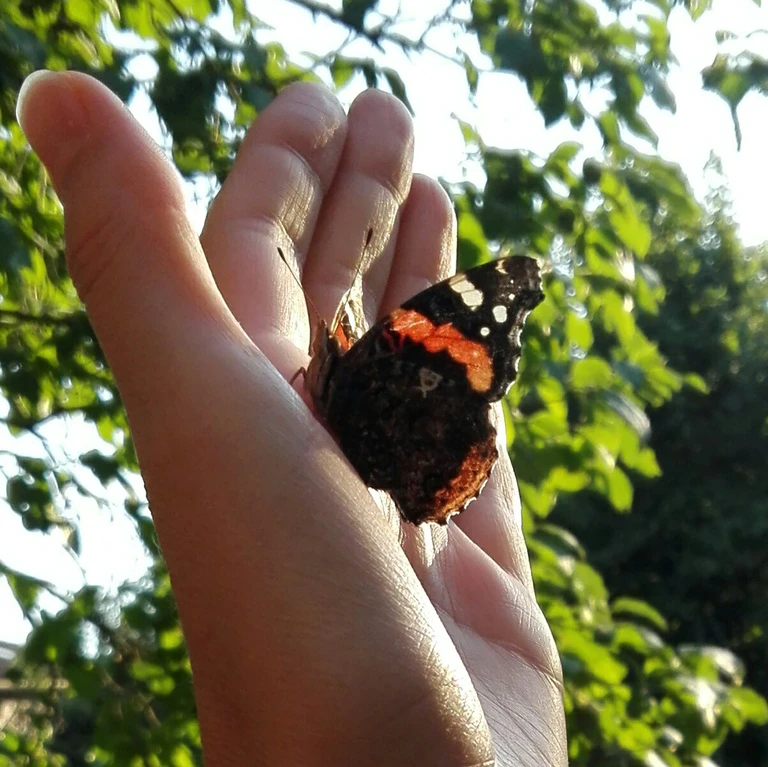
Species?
Vanessa atalanta
